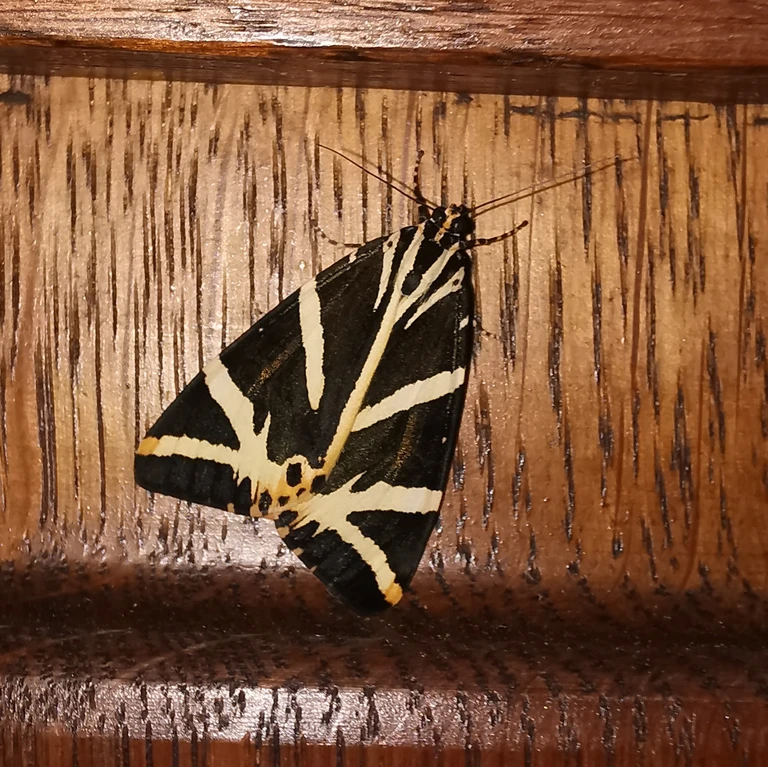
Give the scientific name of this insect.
Euplagia quadripunctaria
